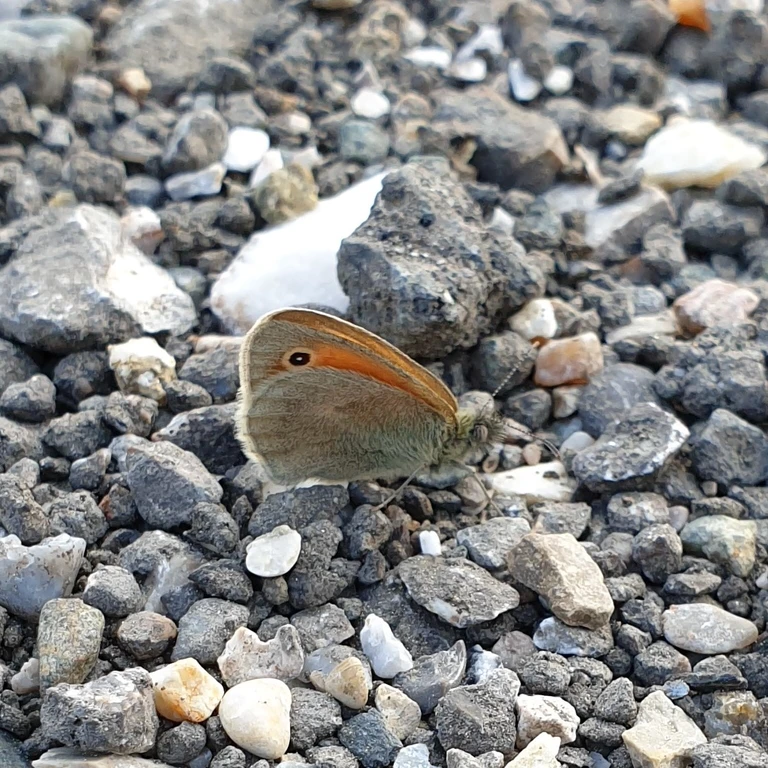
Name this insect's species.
Coenonympha pamphilus
